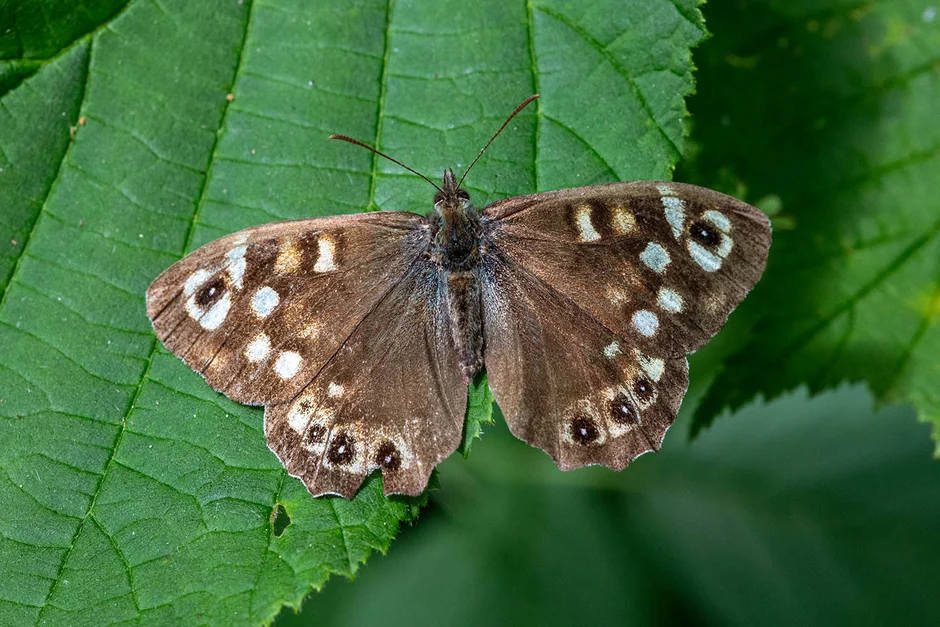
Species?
Pararge aegeria
